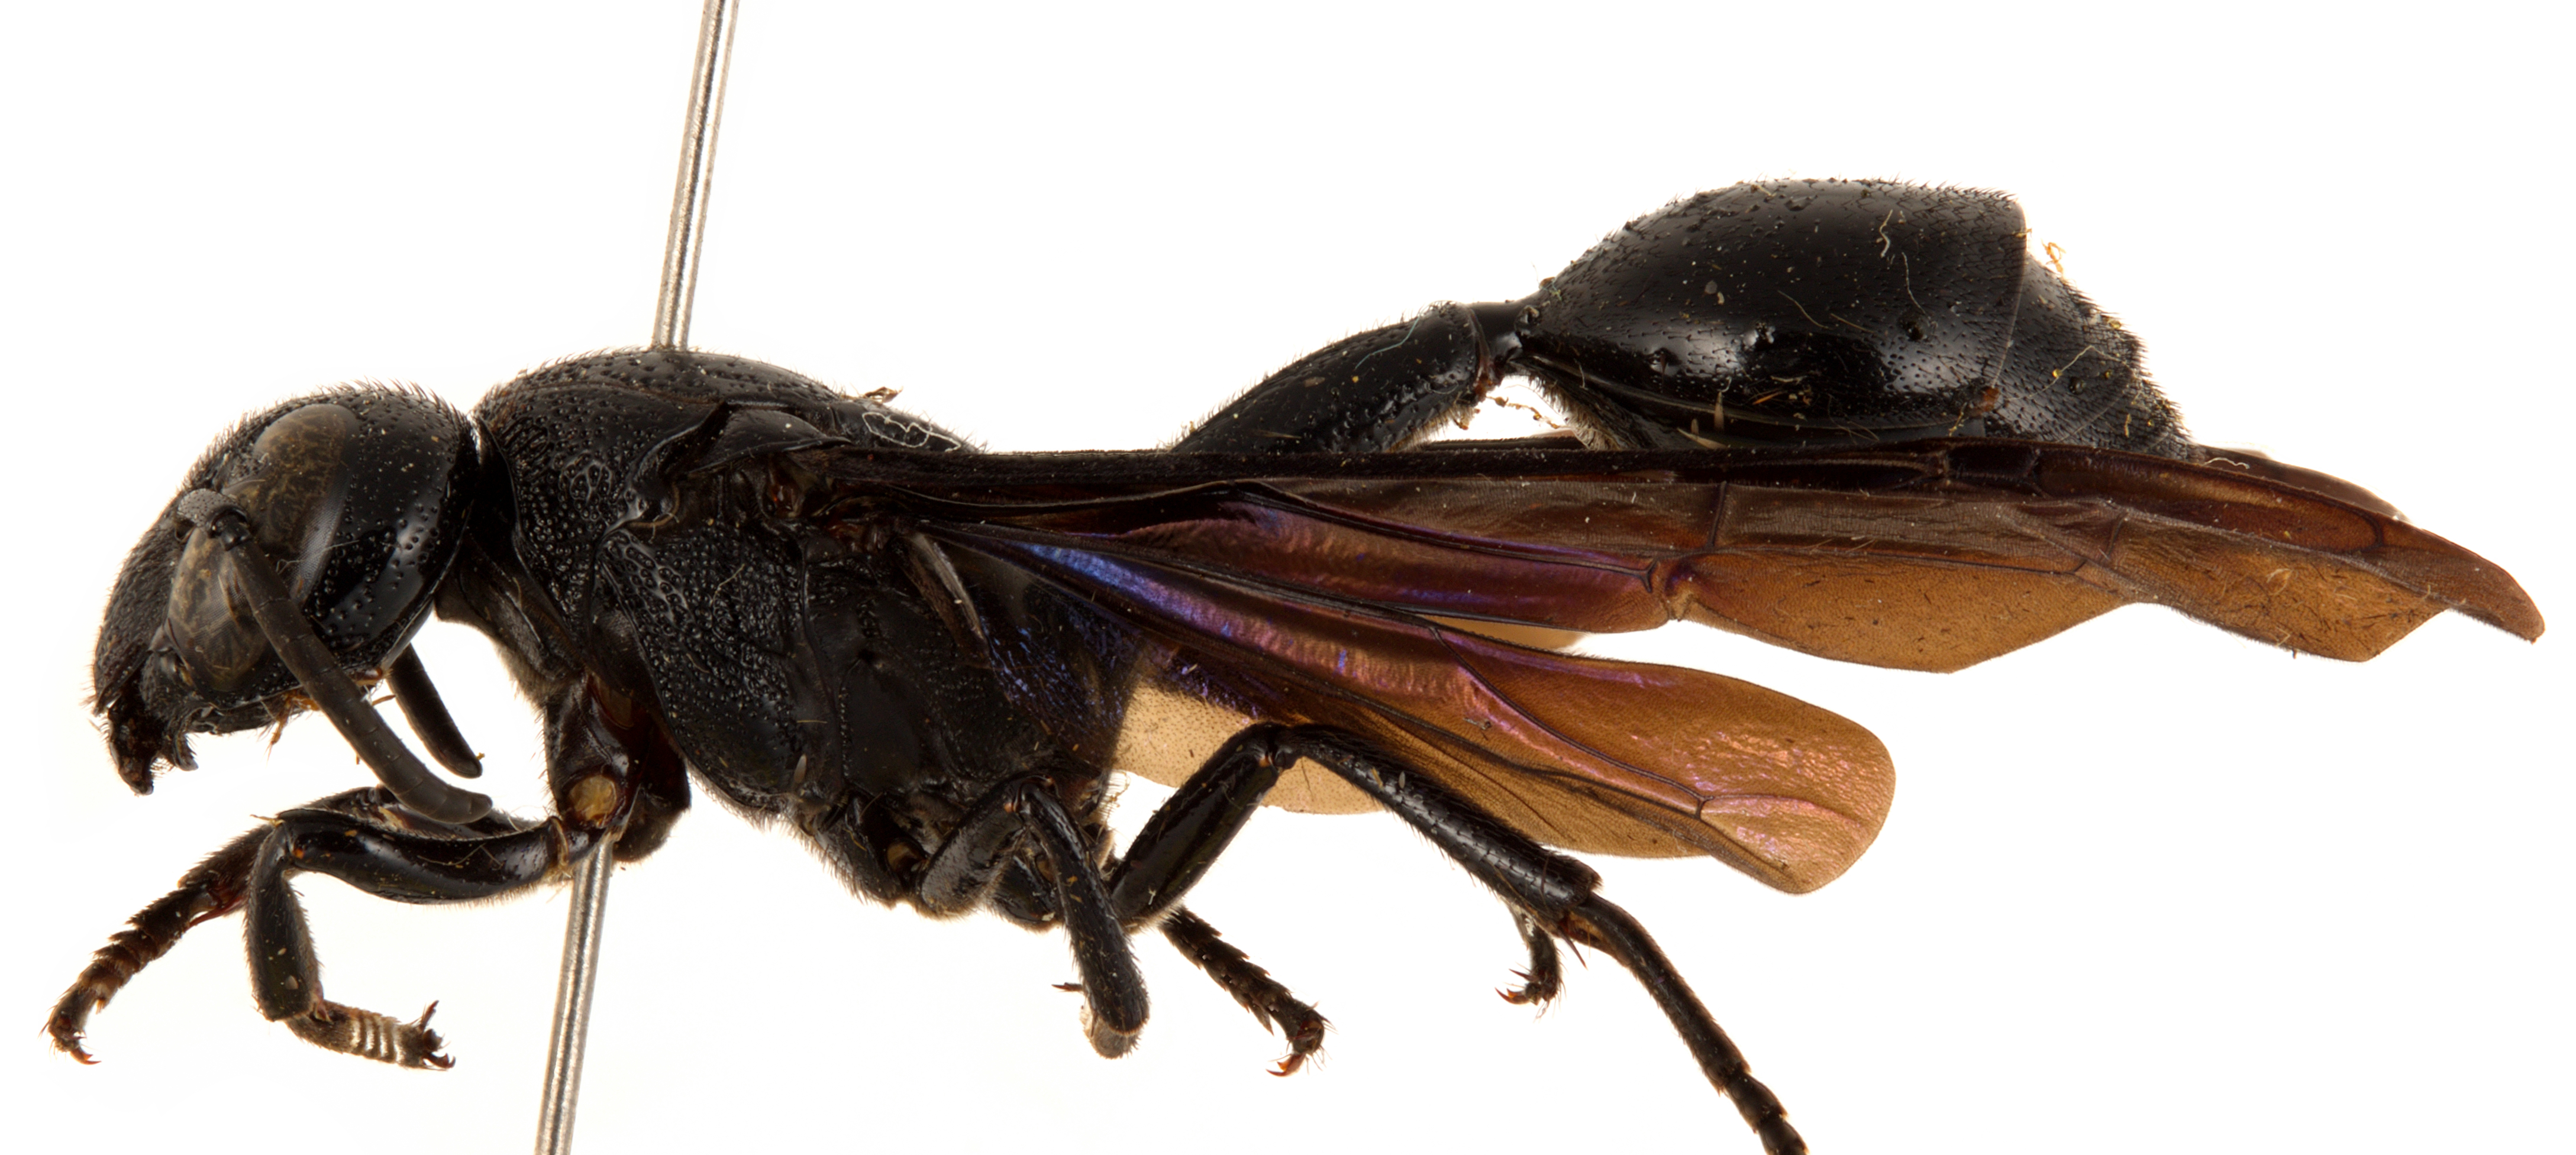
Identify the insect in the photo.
Calligaster williamsi
